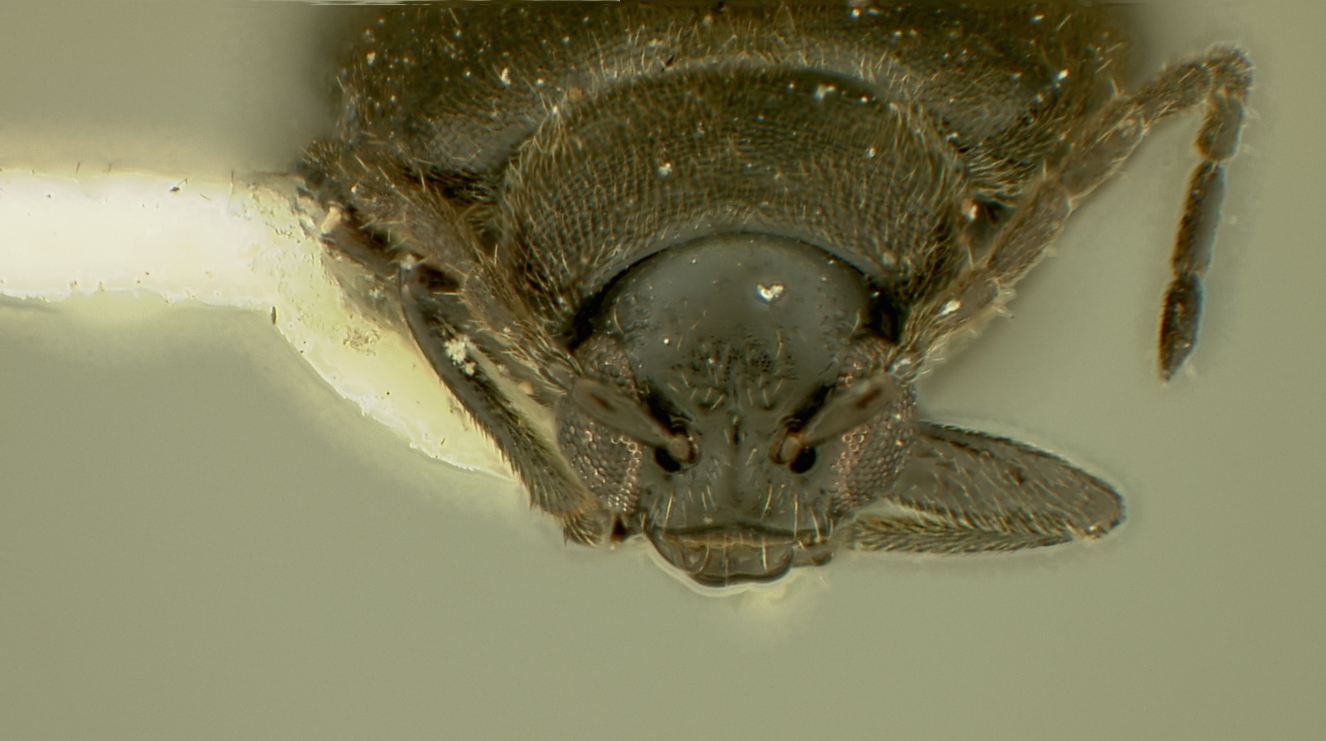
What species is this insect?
Hespera tenebrosa
